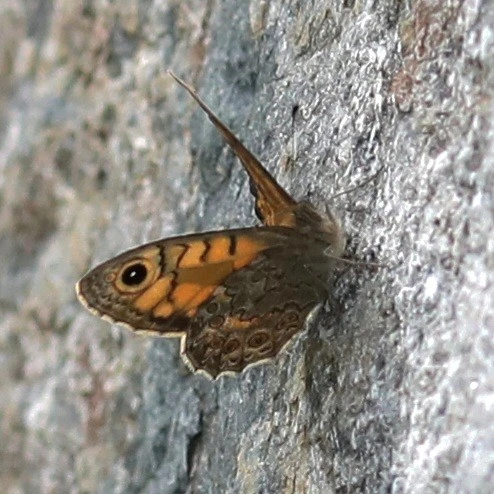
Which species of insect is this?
Lasiommata megera (also Pararge megera)
